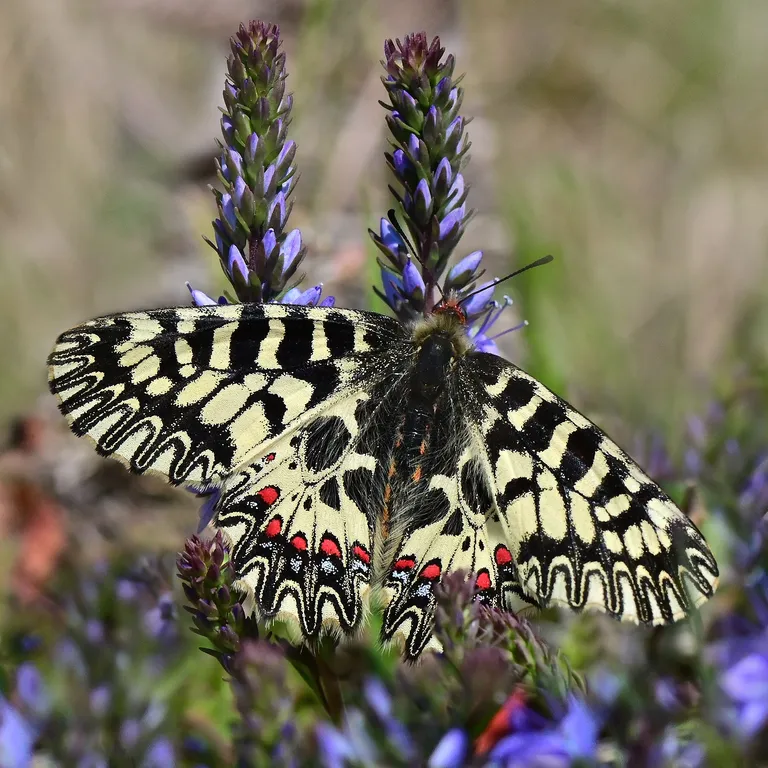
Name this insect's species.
Zerynthia polyxena
